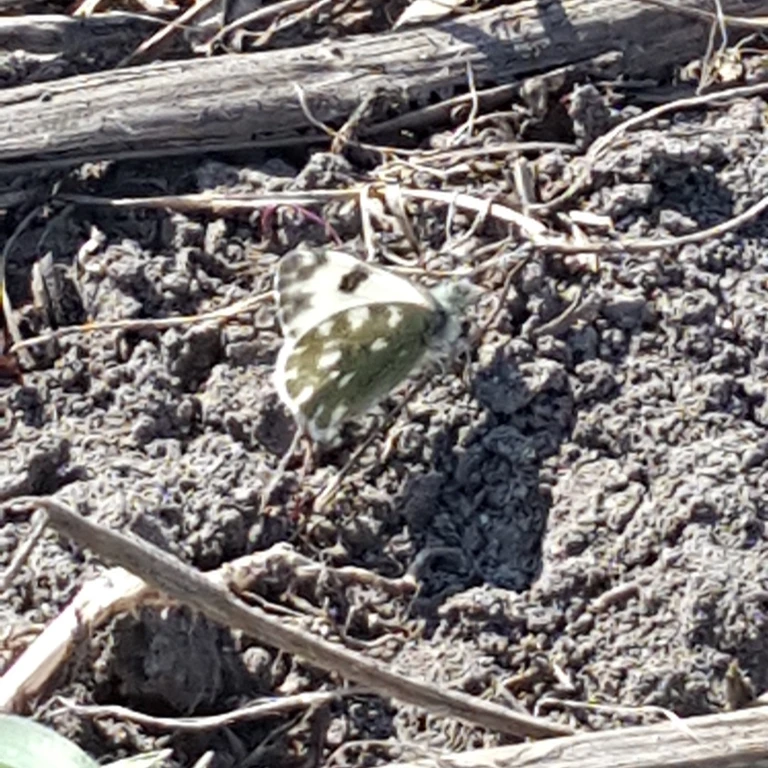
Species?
Pontia edusa
